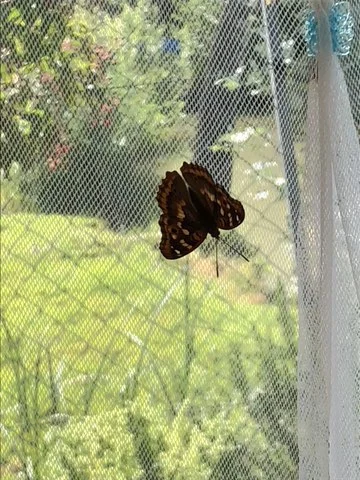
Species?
Apatura ilia
